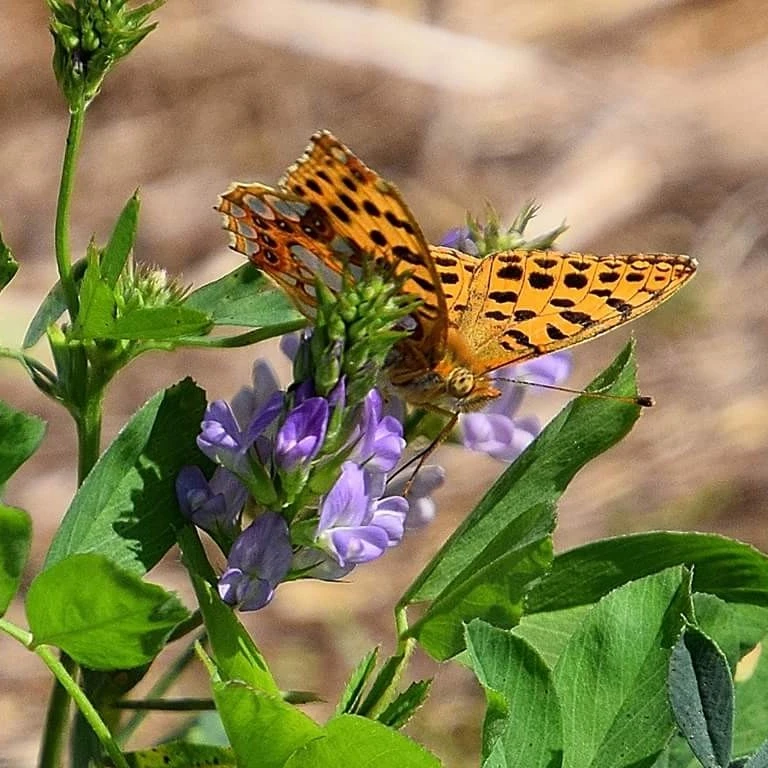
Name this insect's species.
Issoria lathonia
